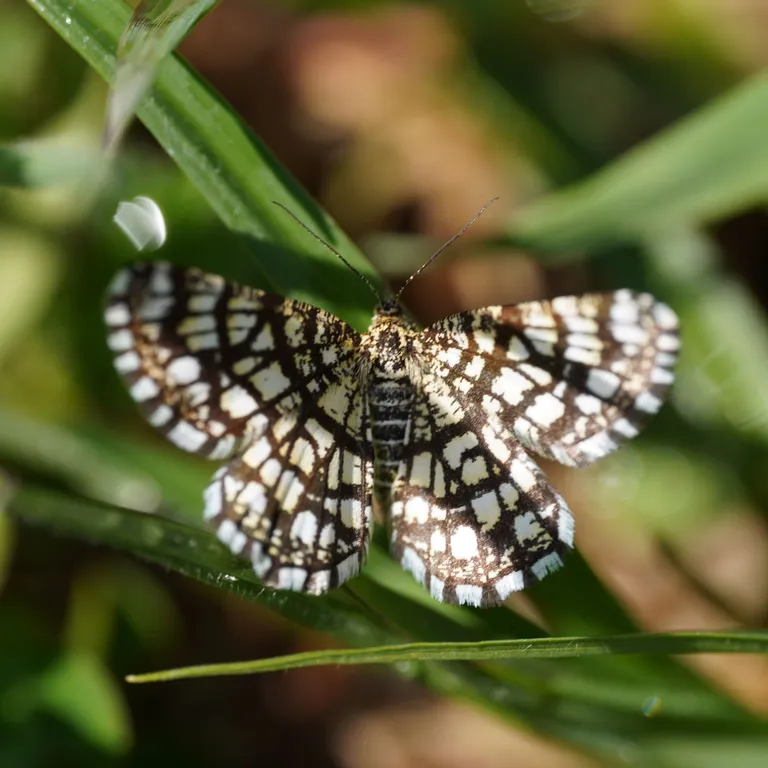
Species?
Chiasmia clathrata
